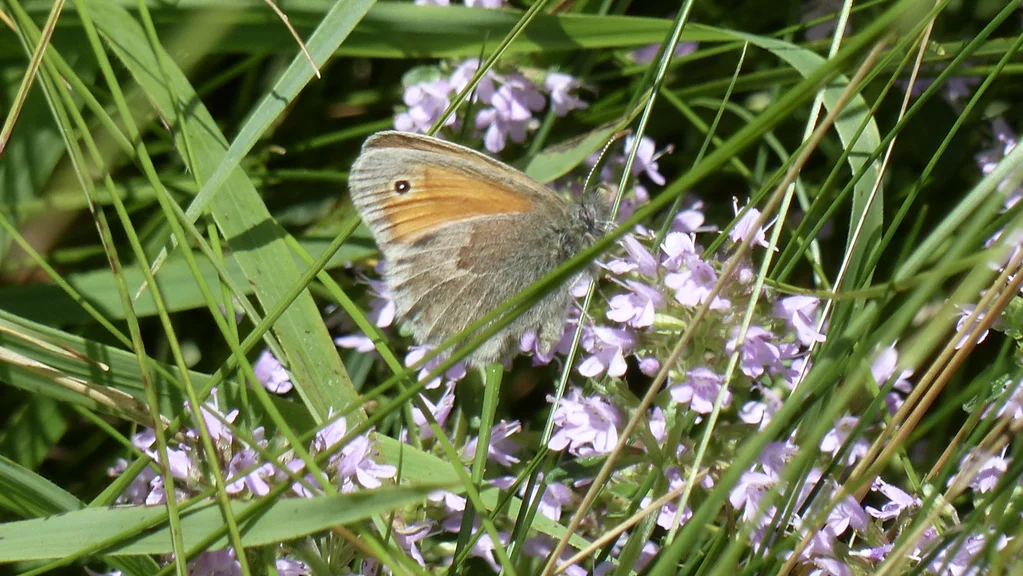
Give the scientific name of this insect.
Coenonympha pamphilus
